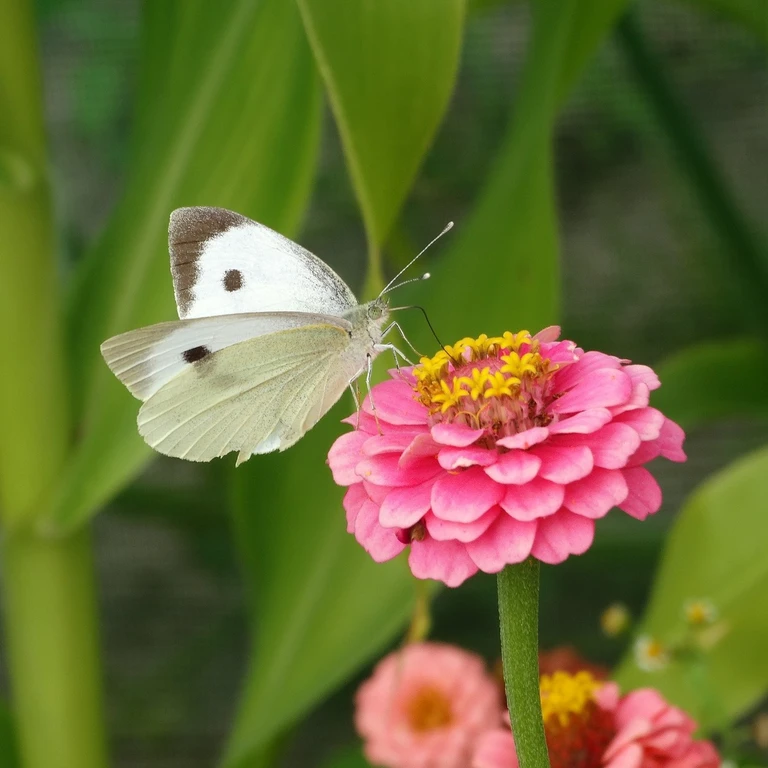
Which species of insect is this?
Pieris brassicae
